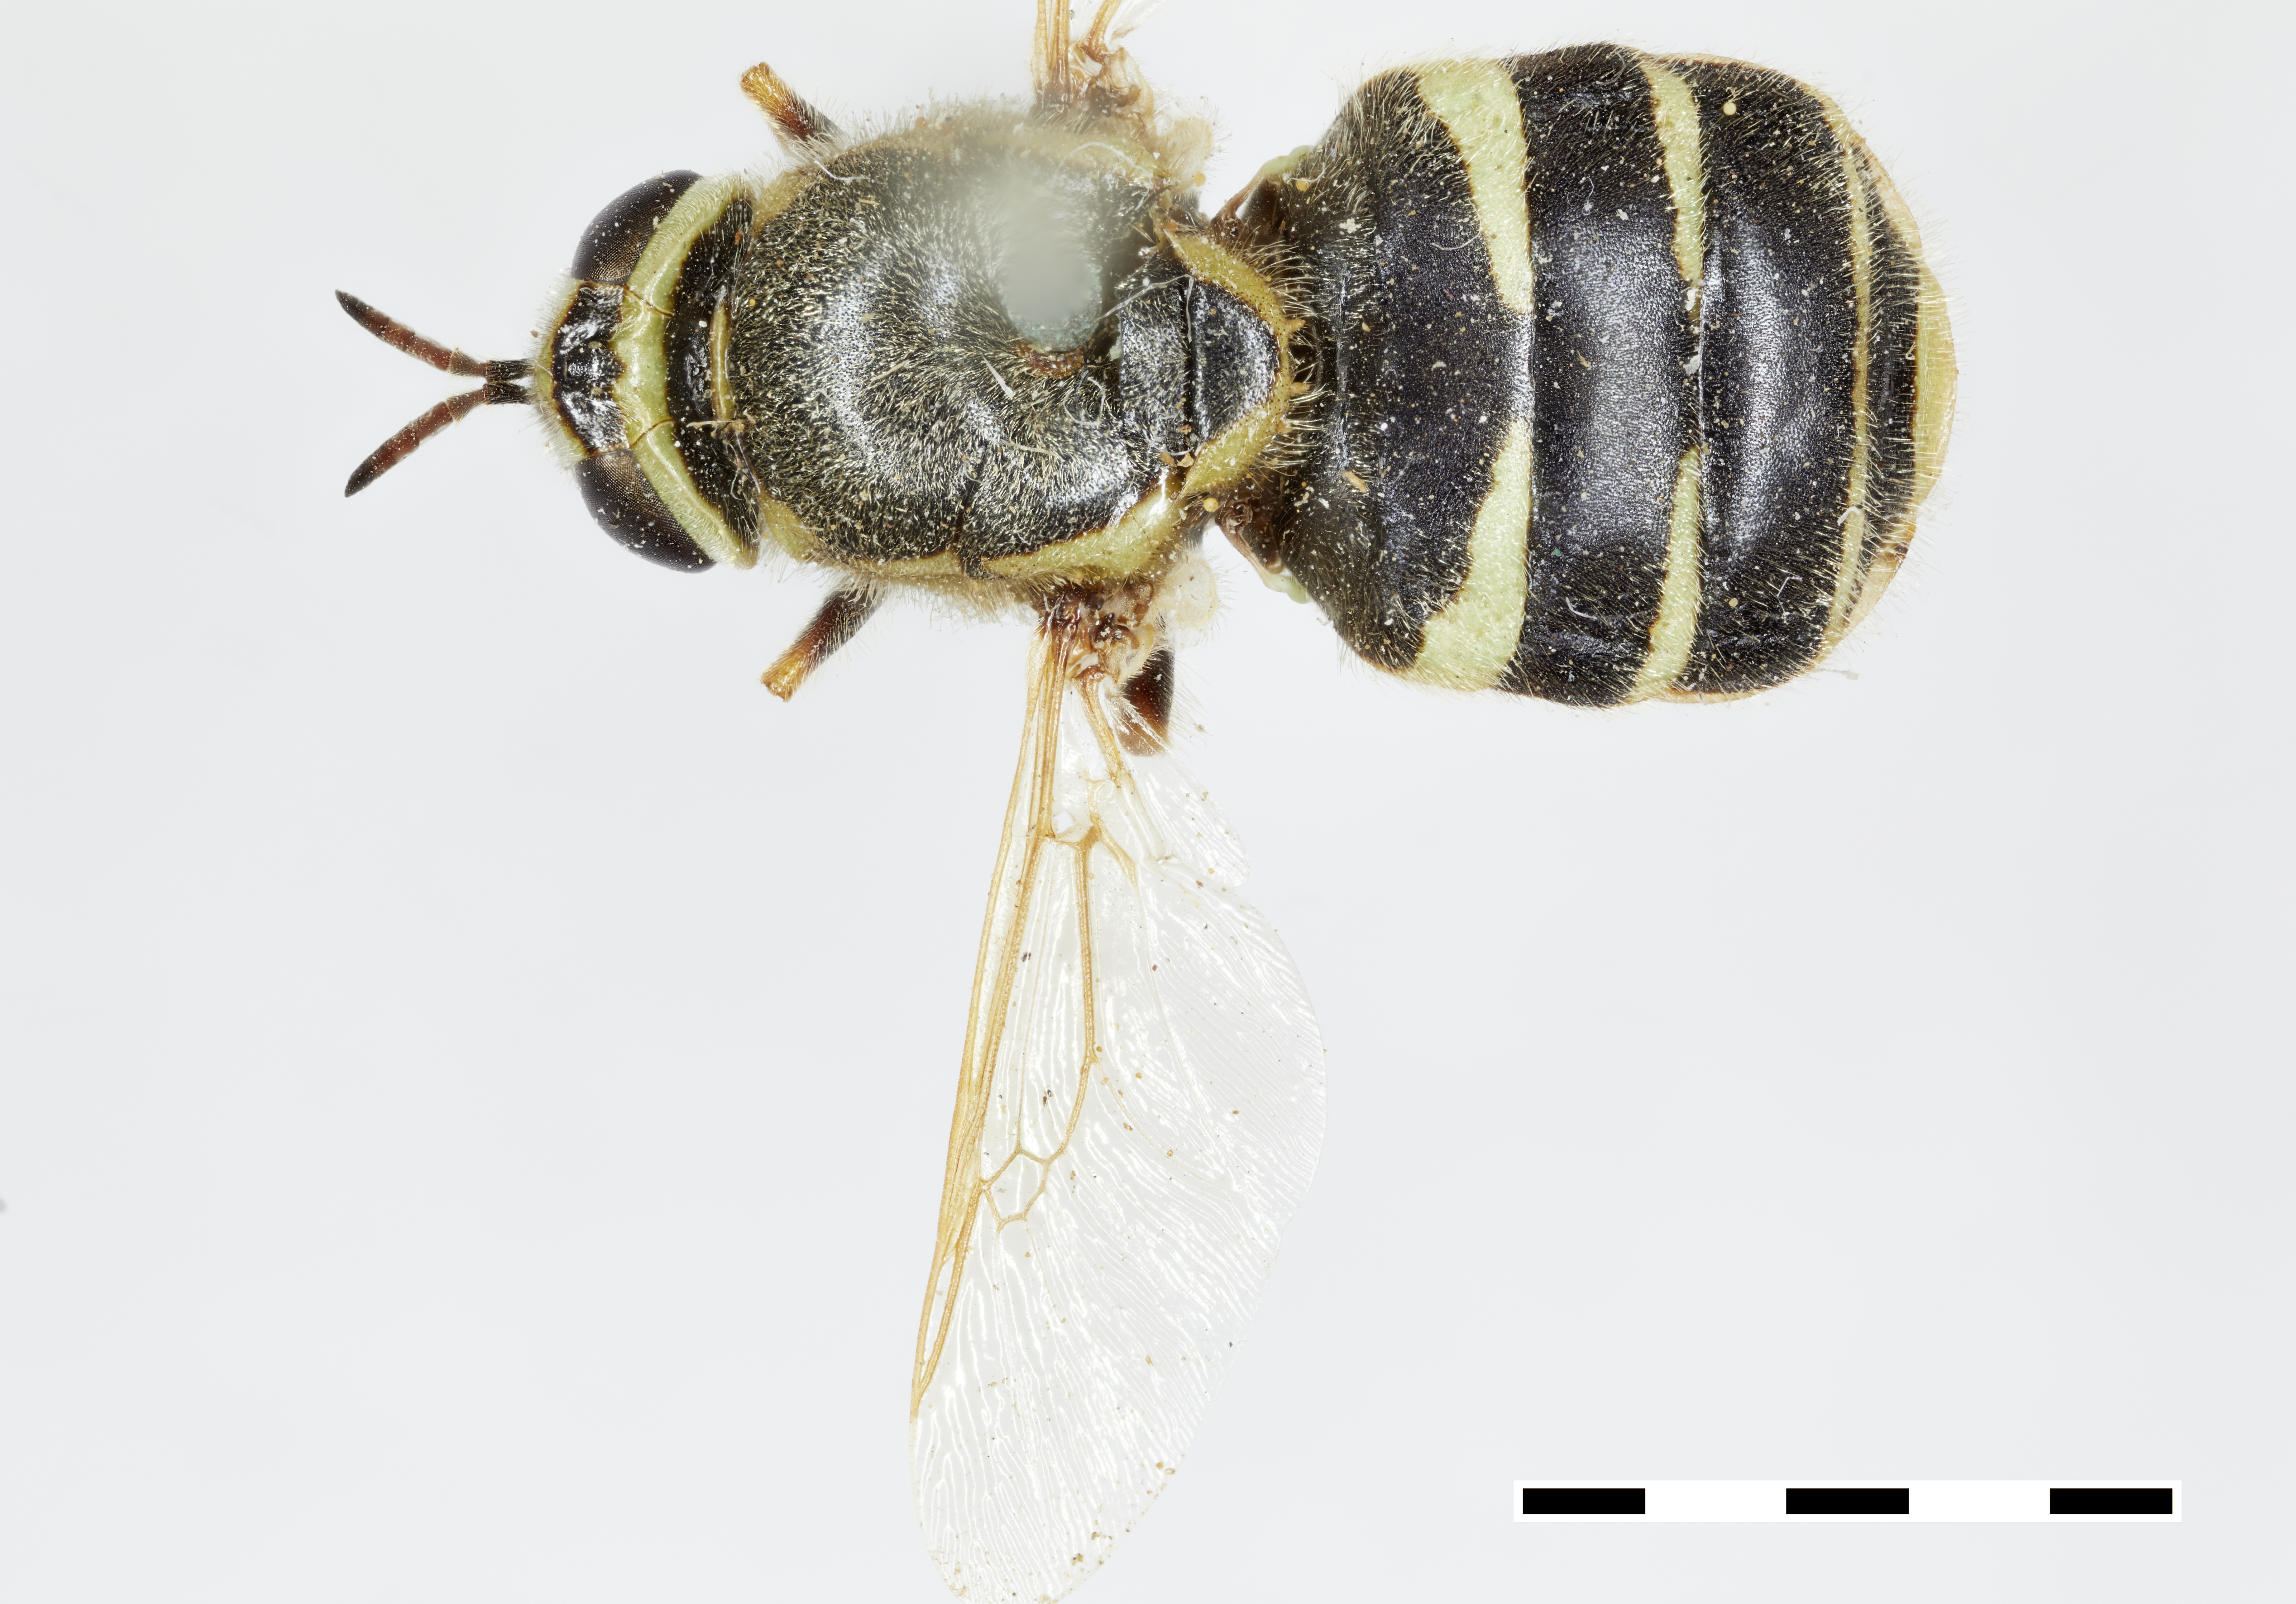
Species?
Odontomyia texasiana
